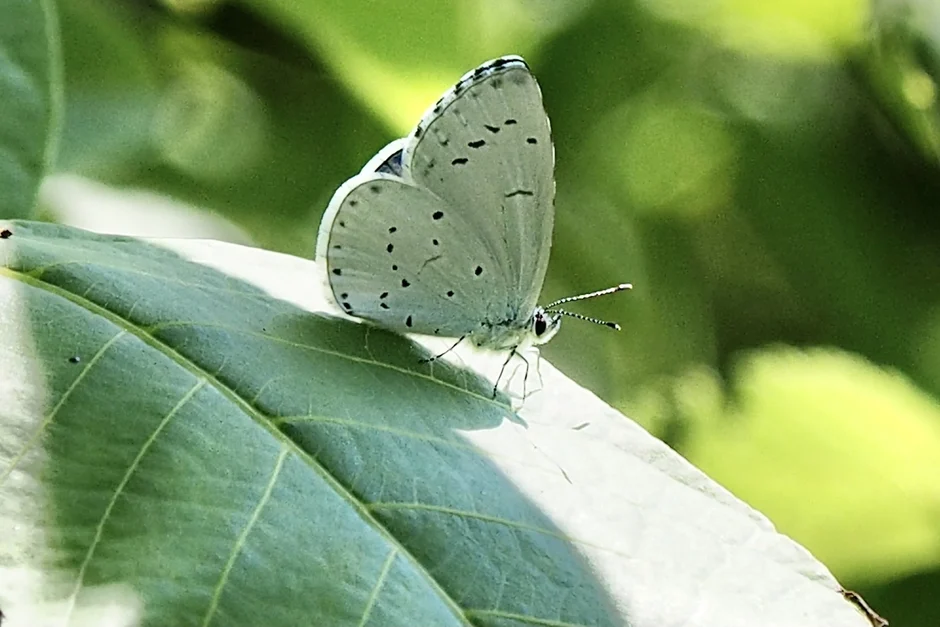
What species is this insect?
Celastrina argiolus
